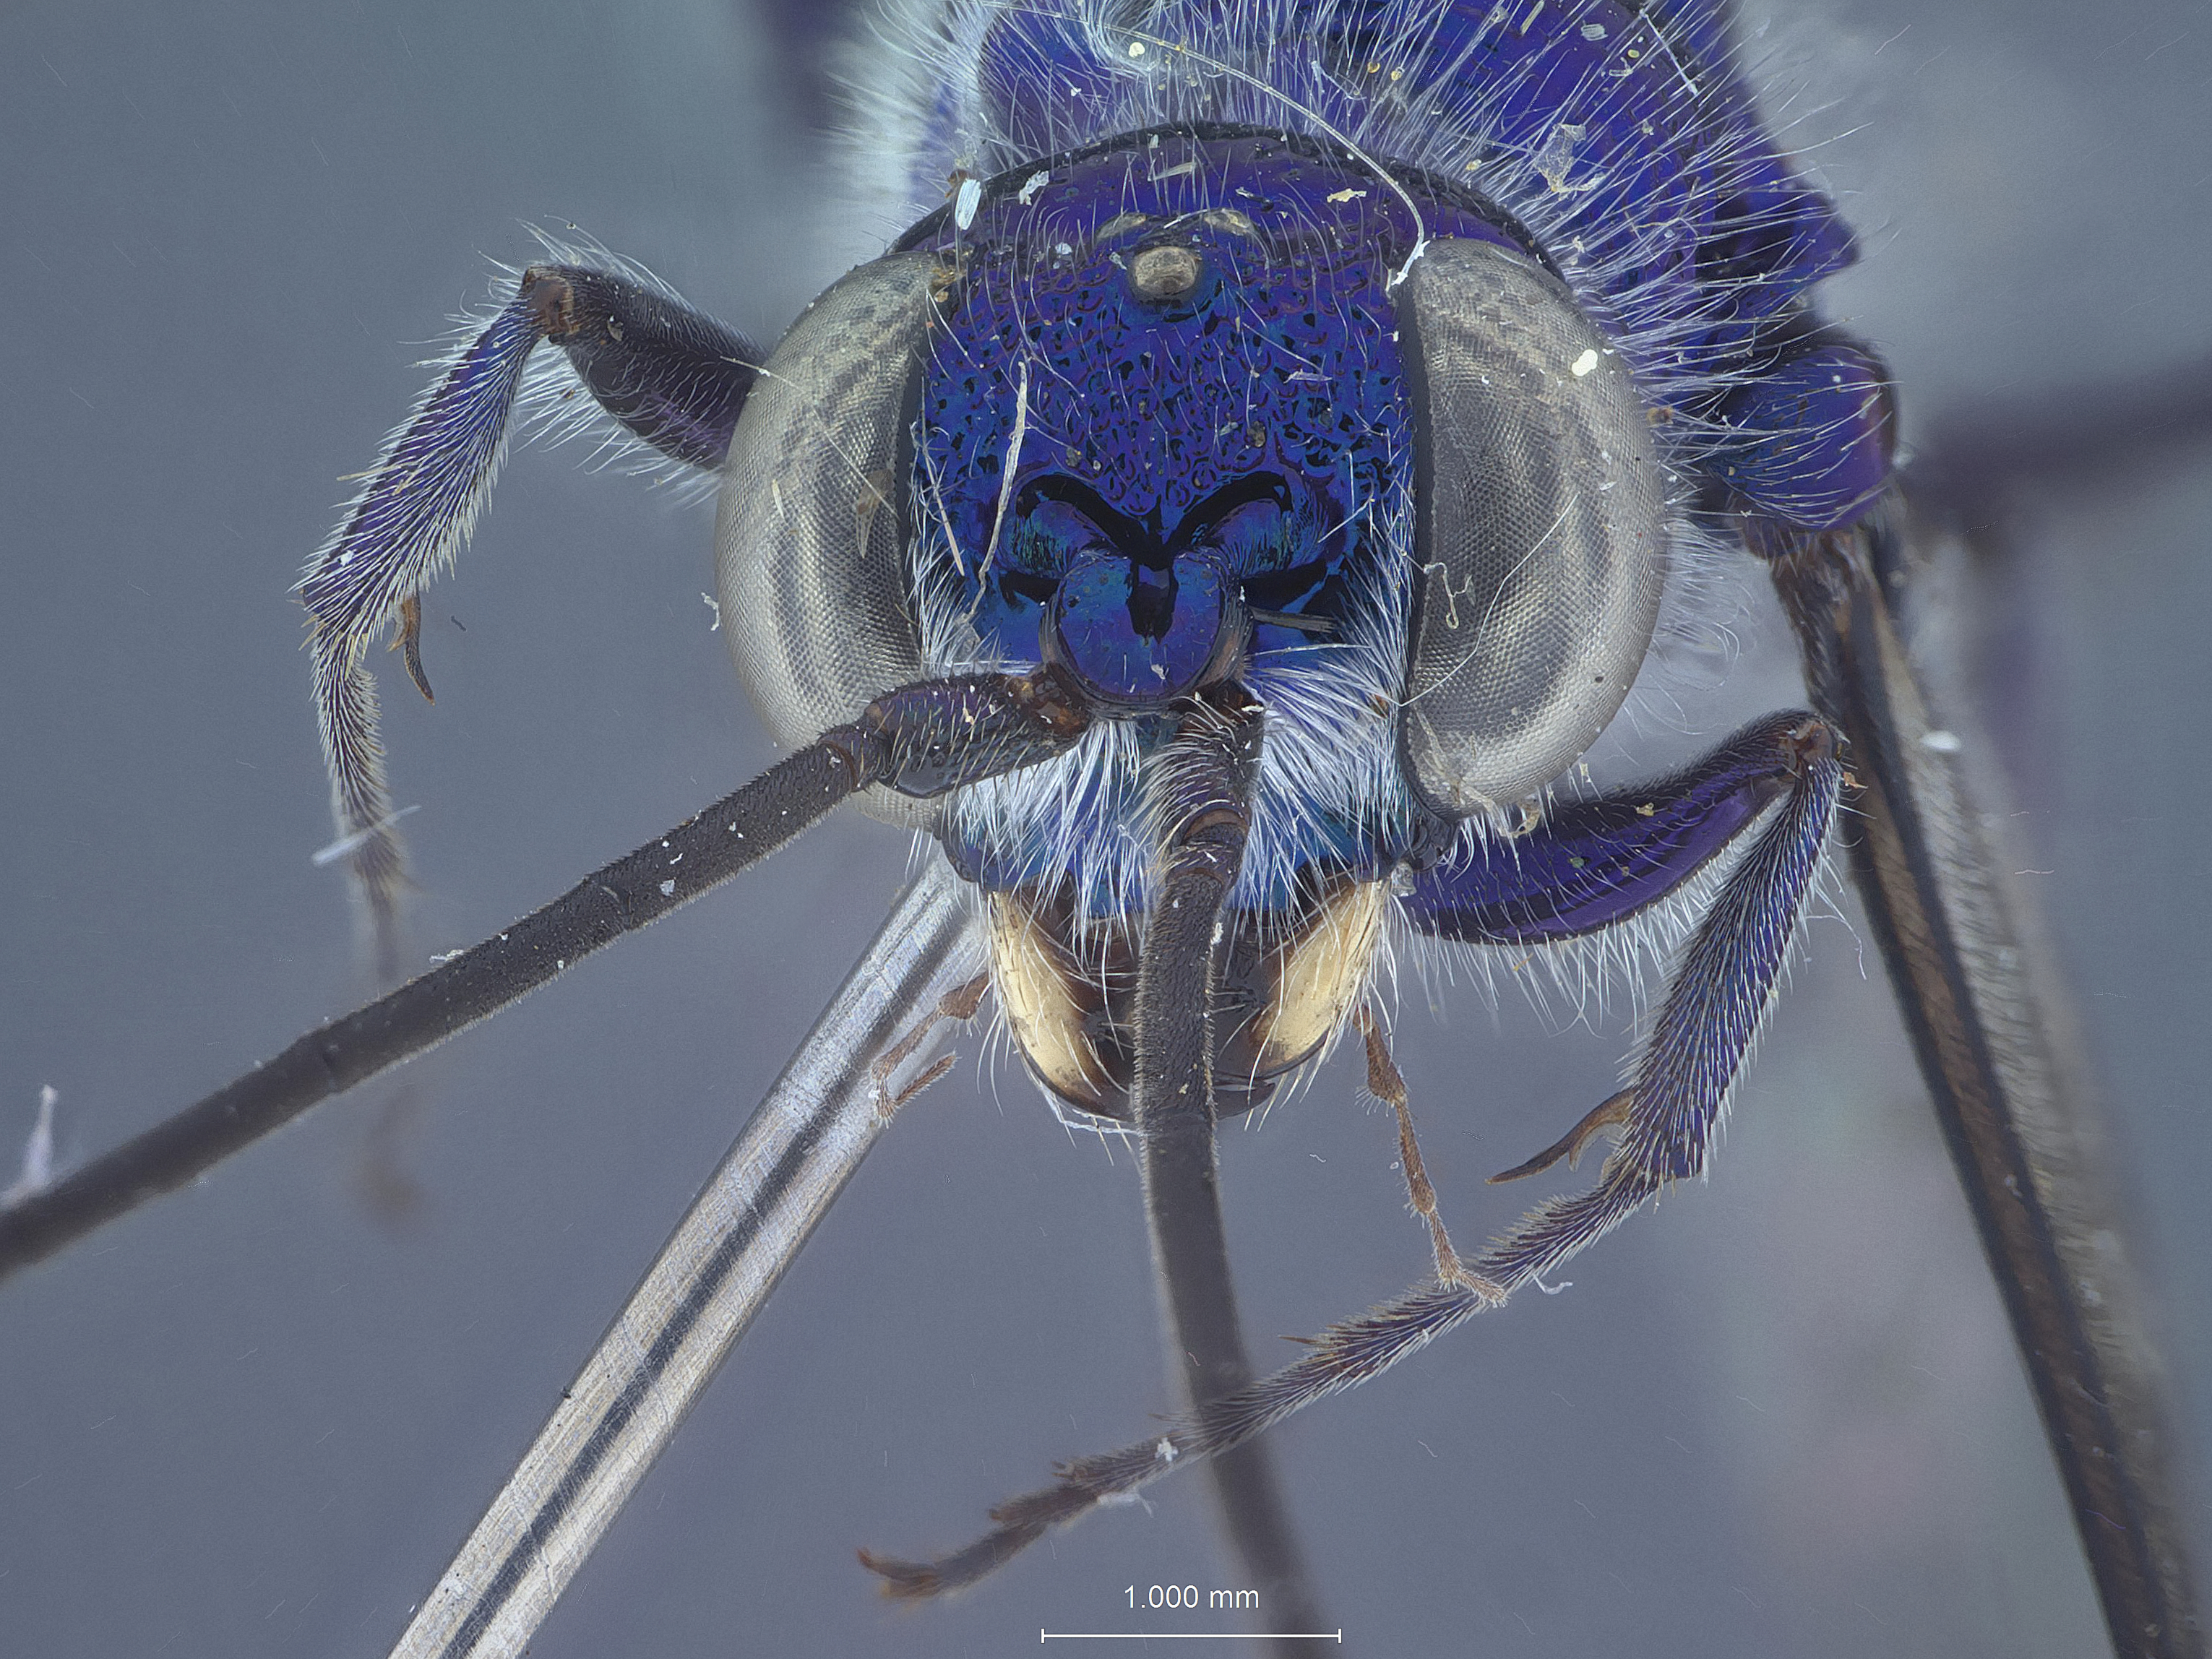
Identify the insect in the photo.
Trirogma regalis
